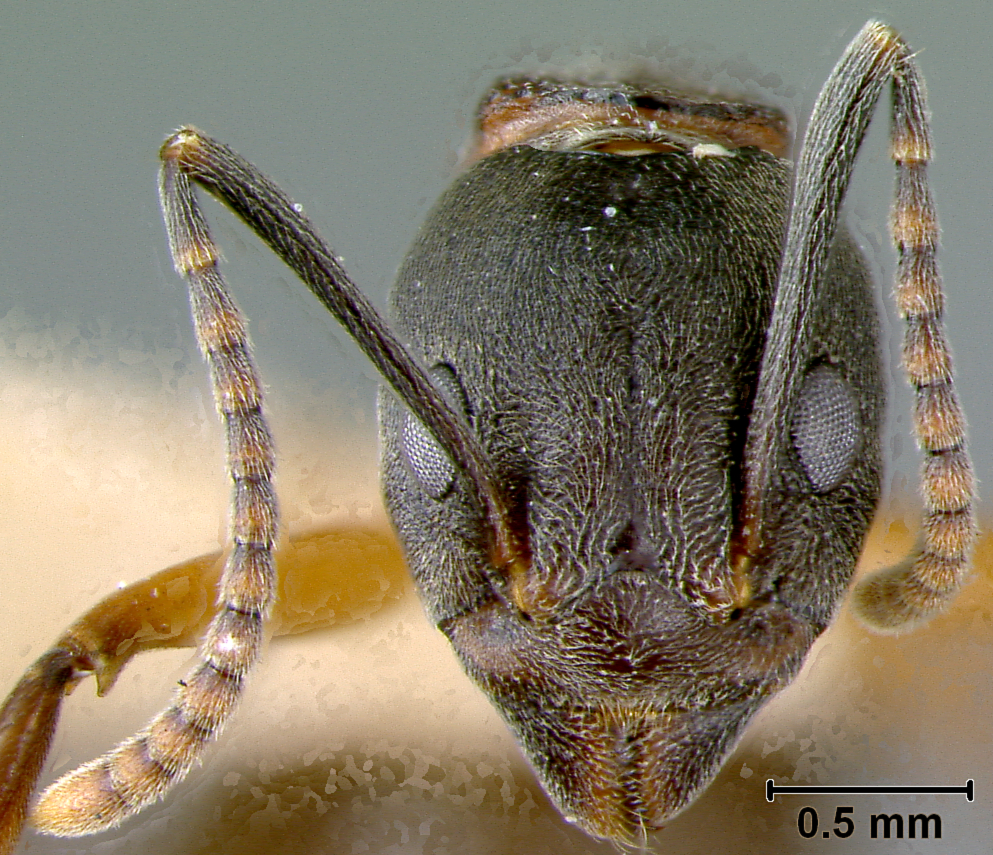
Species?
Dolichoderus feae
